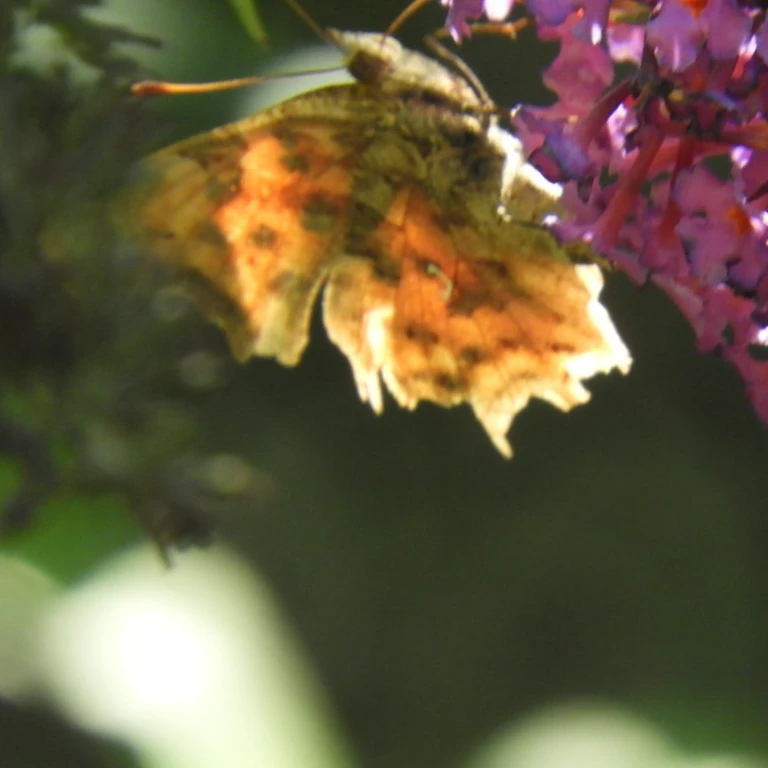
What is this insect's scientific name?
Polygonia c-album
